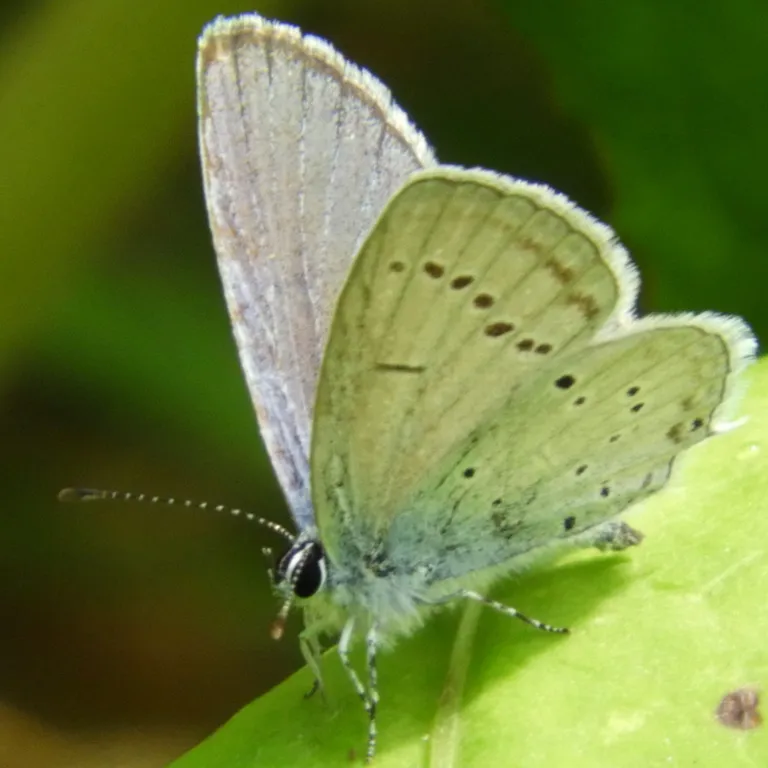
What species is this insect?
Cupido decolorata (also Elkalyce decolorata)
